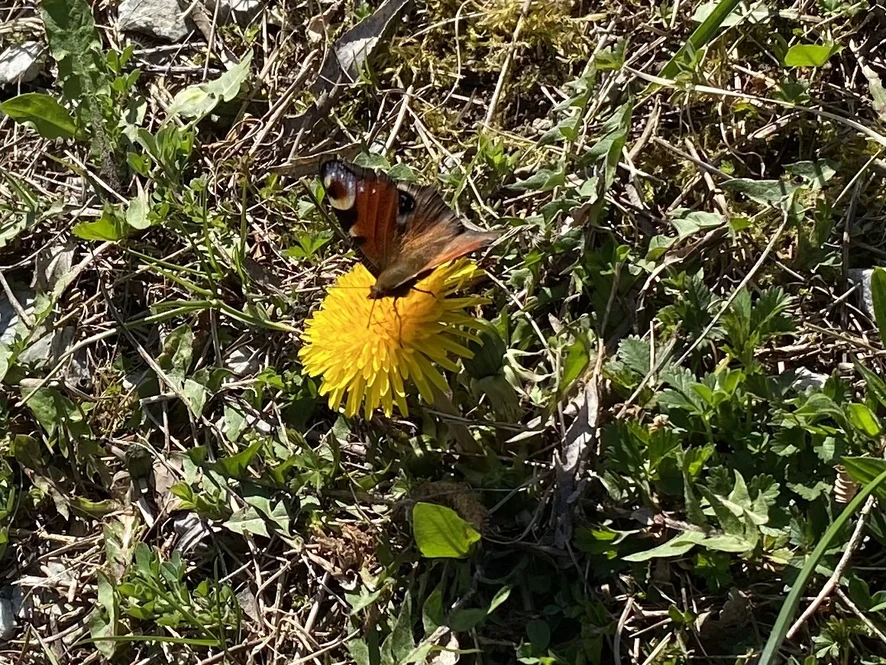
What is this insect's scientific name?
Aglais io
